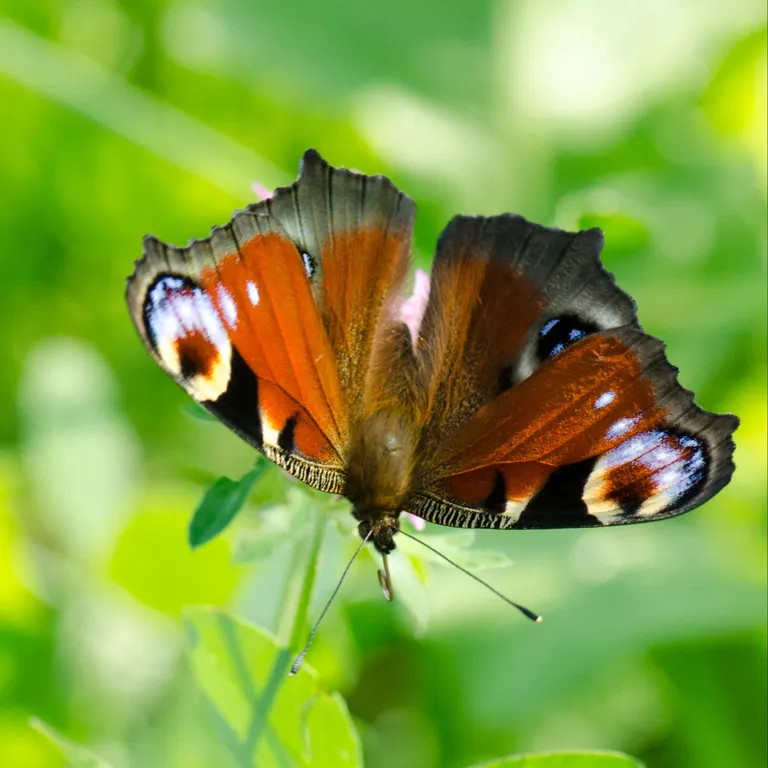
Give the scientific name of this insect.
Aglais io
